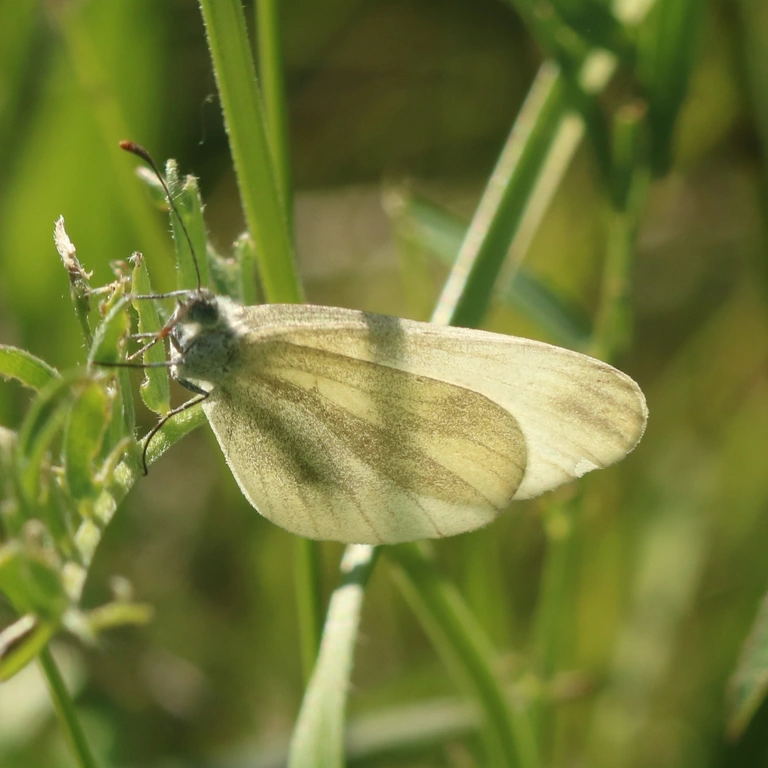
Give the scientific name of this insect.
Leptidea sinapis/juvernica
